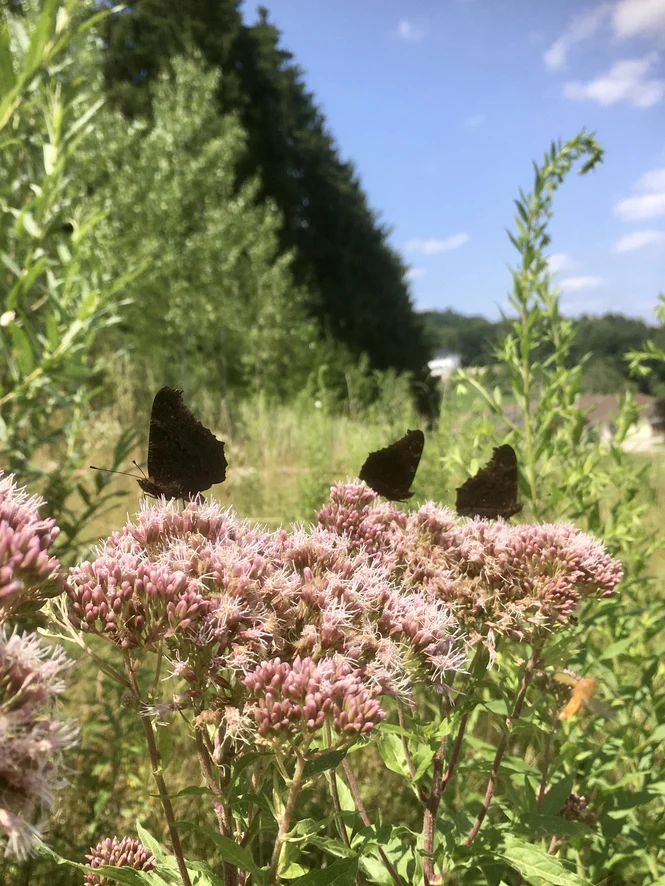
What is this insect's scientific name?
Aglais io
